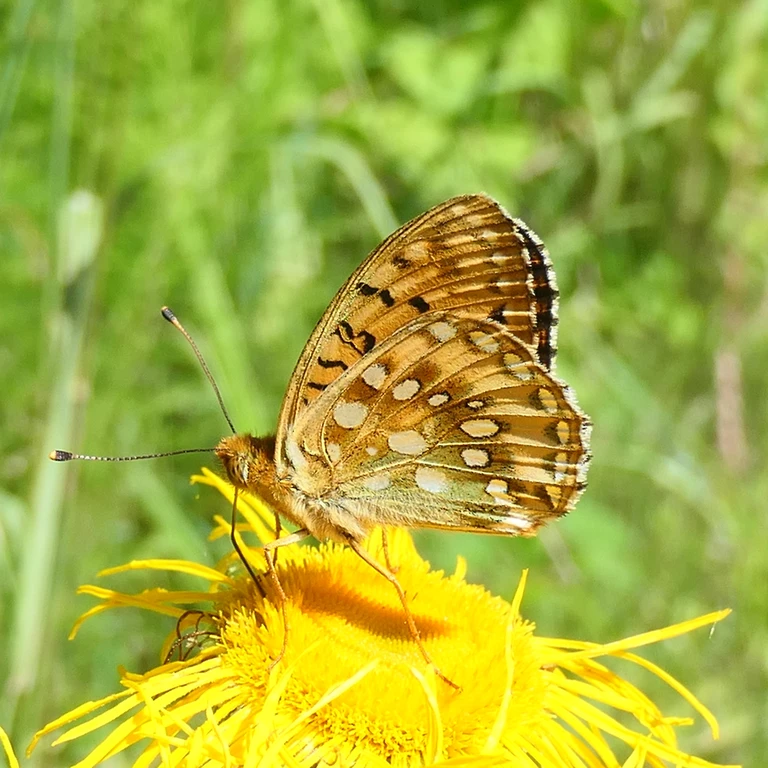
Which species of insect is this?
Speyeria aglaja
